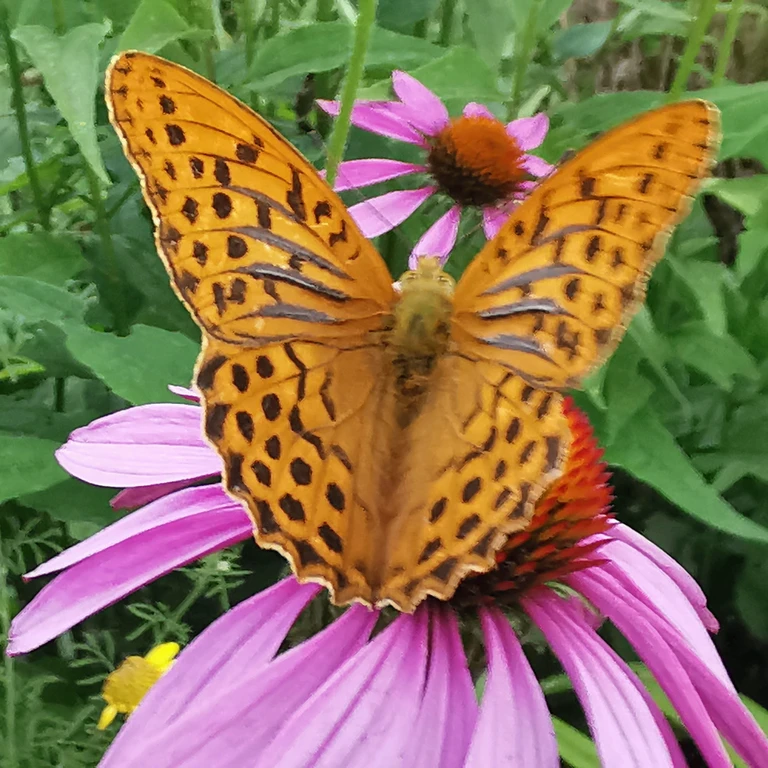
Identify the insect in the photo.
Argynnis paphia
